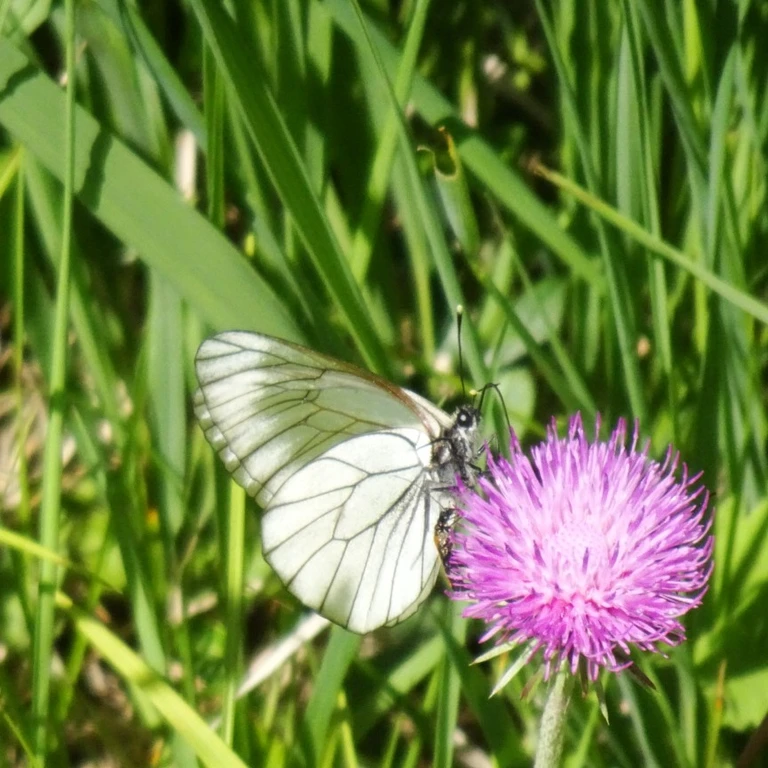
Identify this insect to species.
Aporia crataegi
